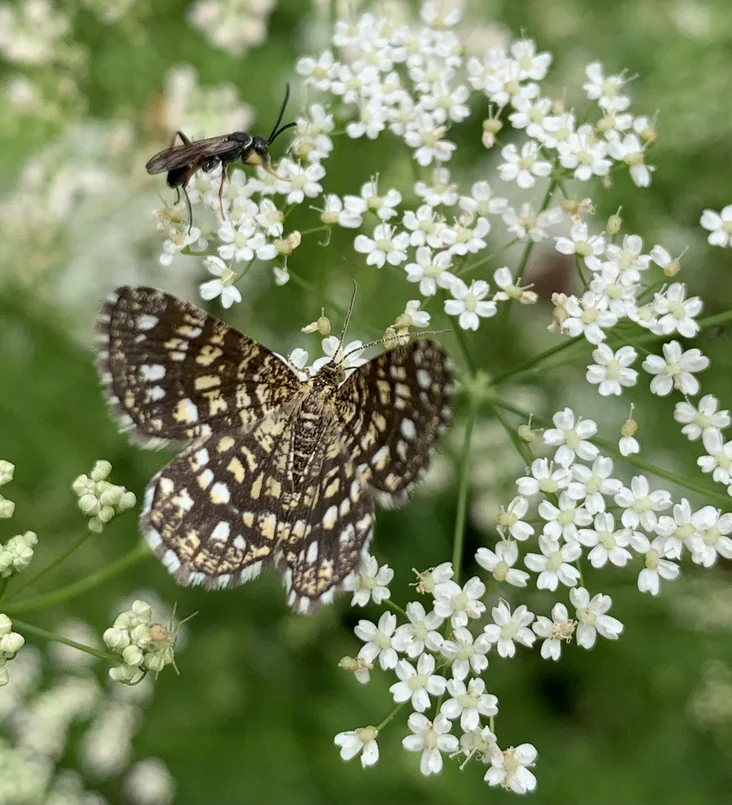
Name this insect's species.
Chiasmia clathrata
